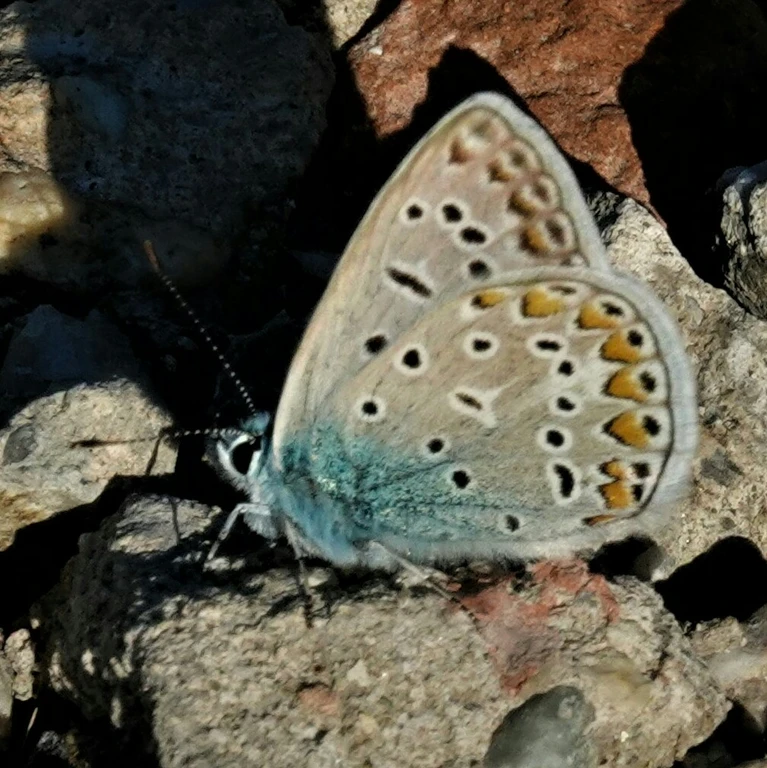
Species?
Polyommatus icarus
